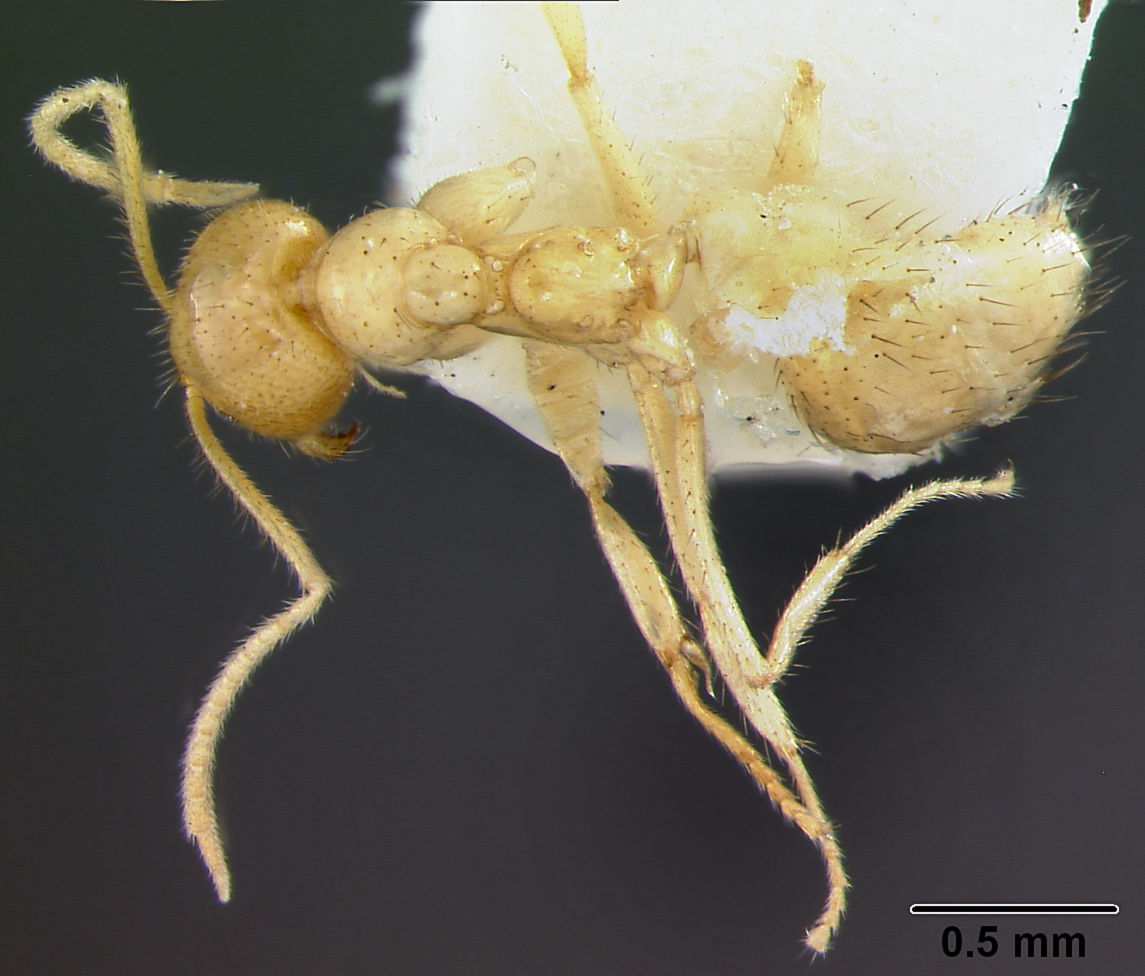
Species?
Prenolepis microps
